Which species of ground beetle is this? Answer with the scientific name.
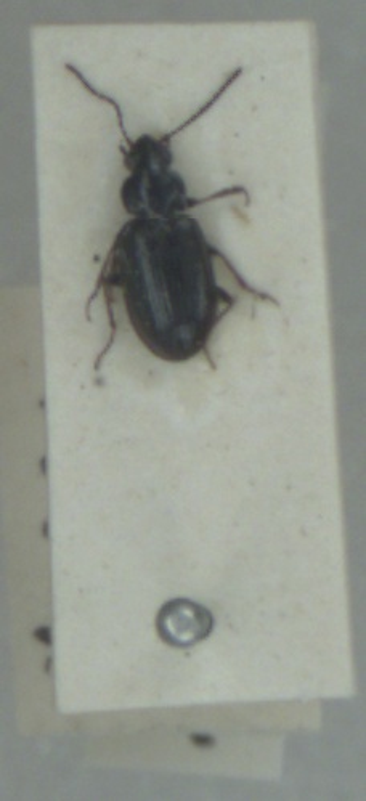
Bembidion aeneum
